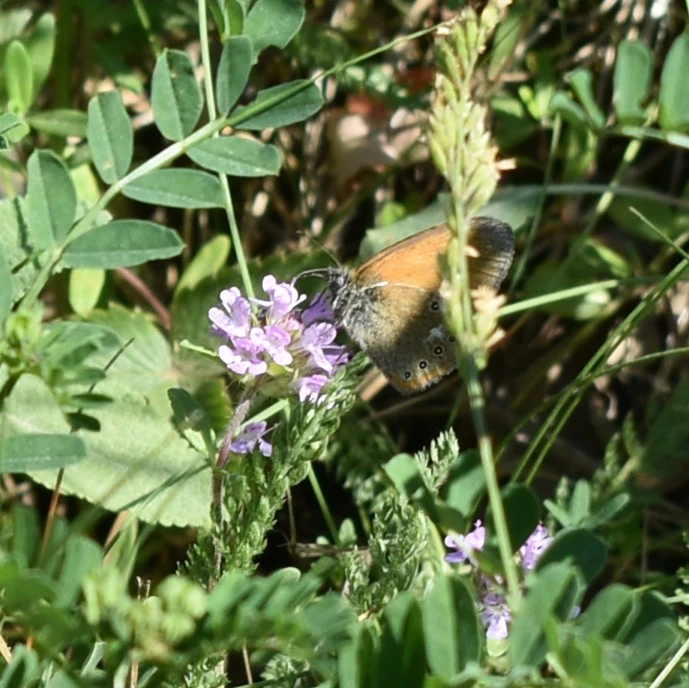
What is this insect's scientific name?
Coenonympha glycerion (also Coenonympha iphis)
